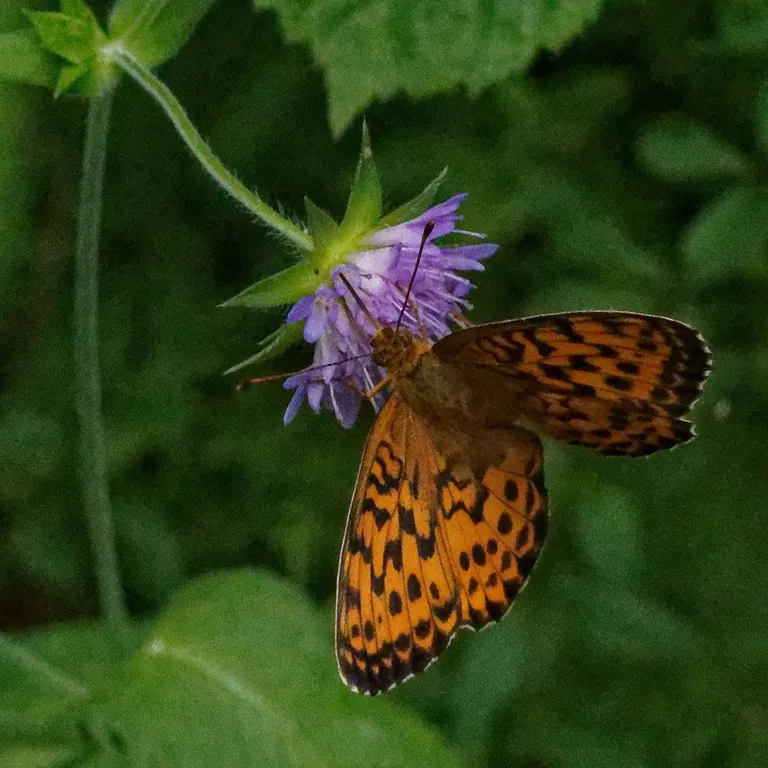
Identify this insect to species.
Brenthis daphne
